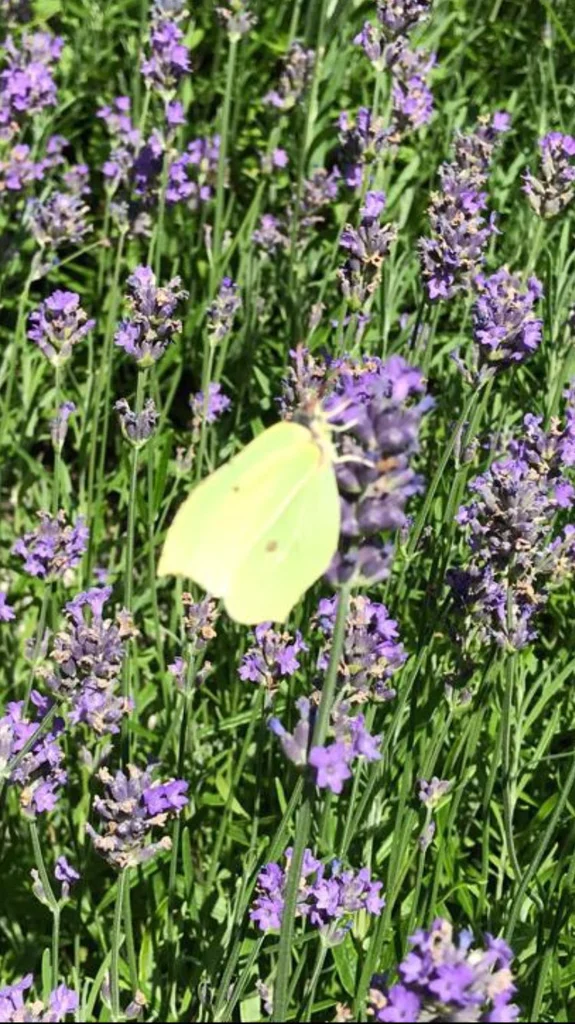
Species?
Gonepteryx rhamni
